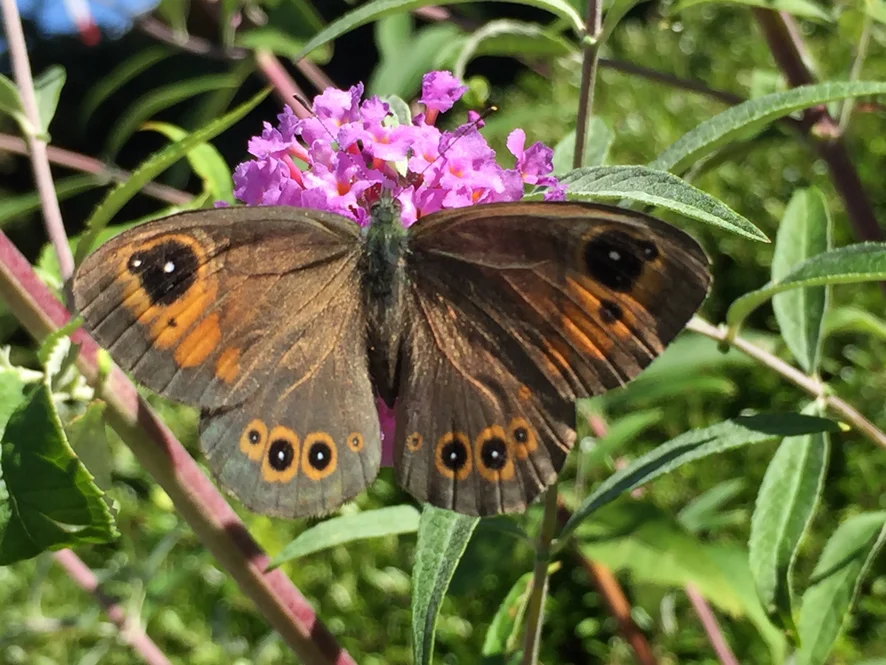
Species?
Lasiommata maera (also Pararge maera)
